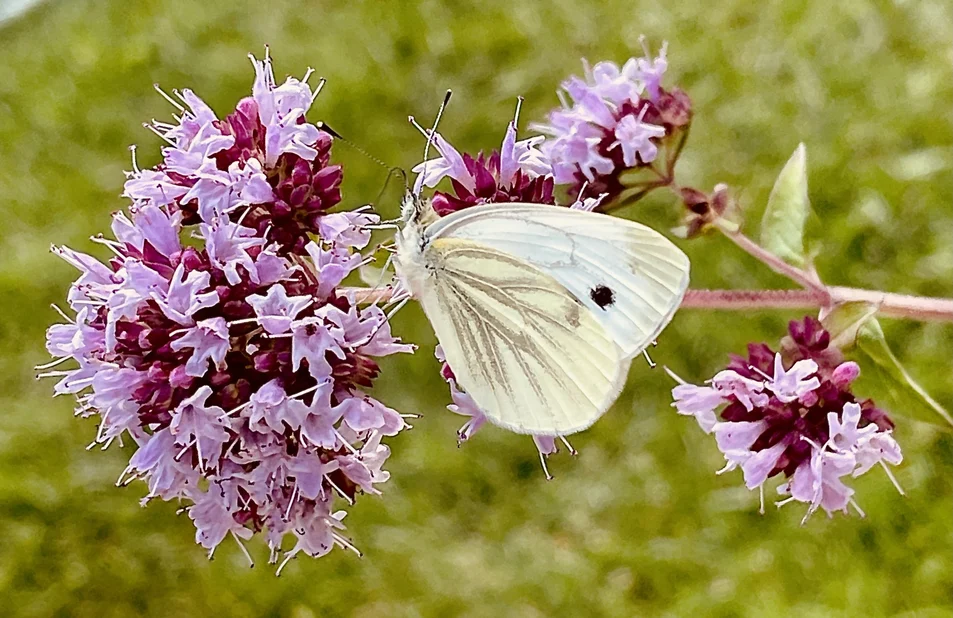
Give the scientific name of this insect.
Pieris napi
